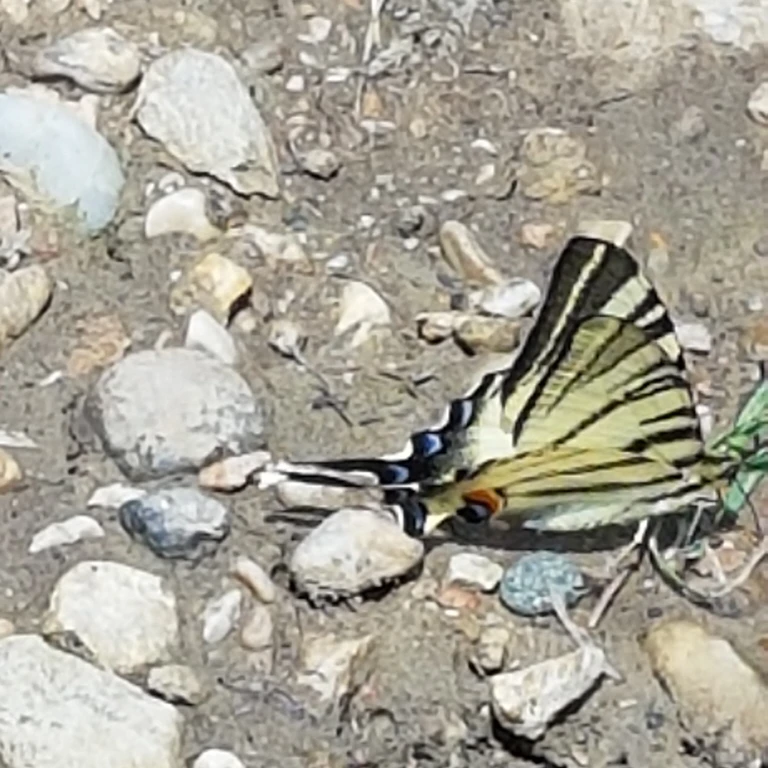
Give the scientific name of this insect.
Iphiclides podalirius
